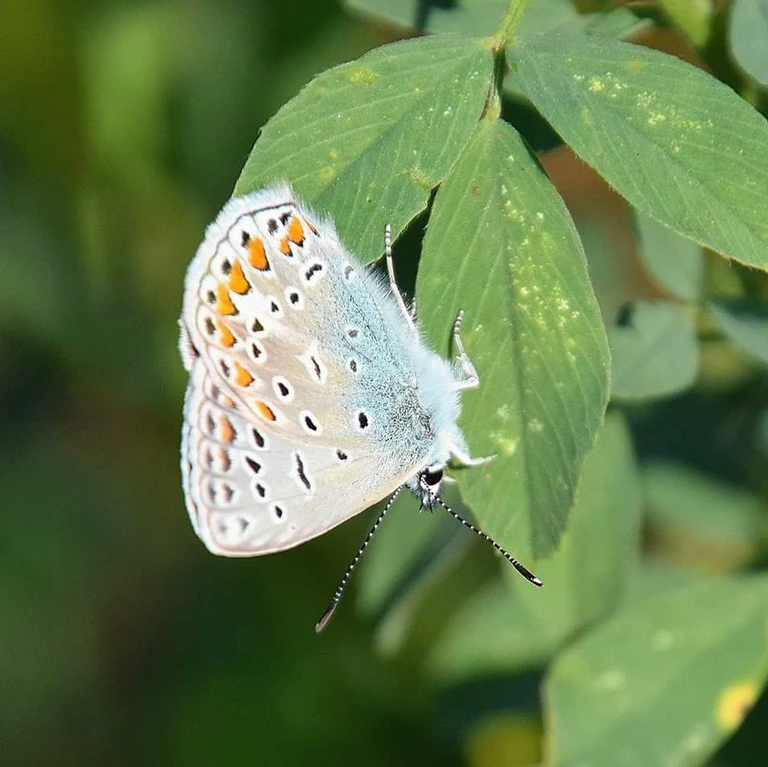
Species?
Polyommatus icarus
